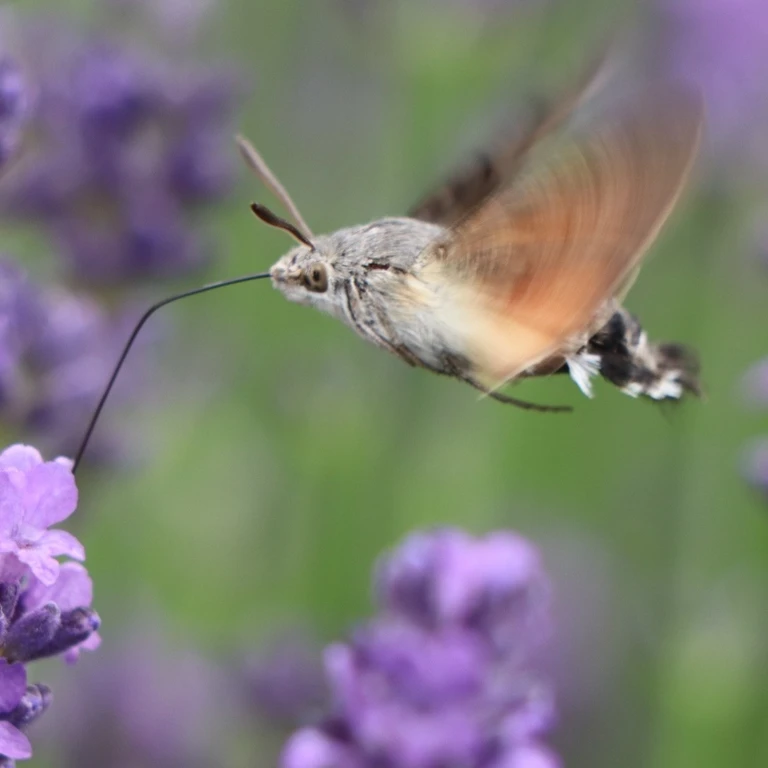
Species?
Macroglossum stellatarum
